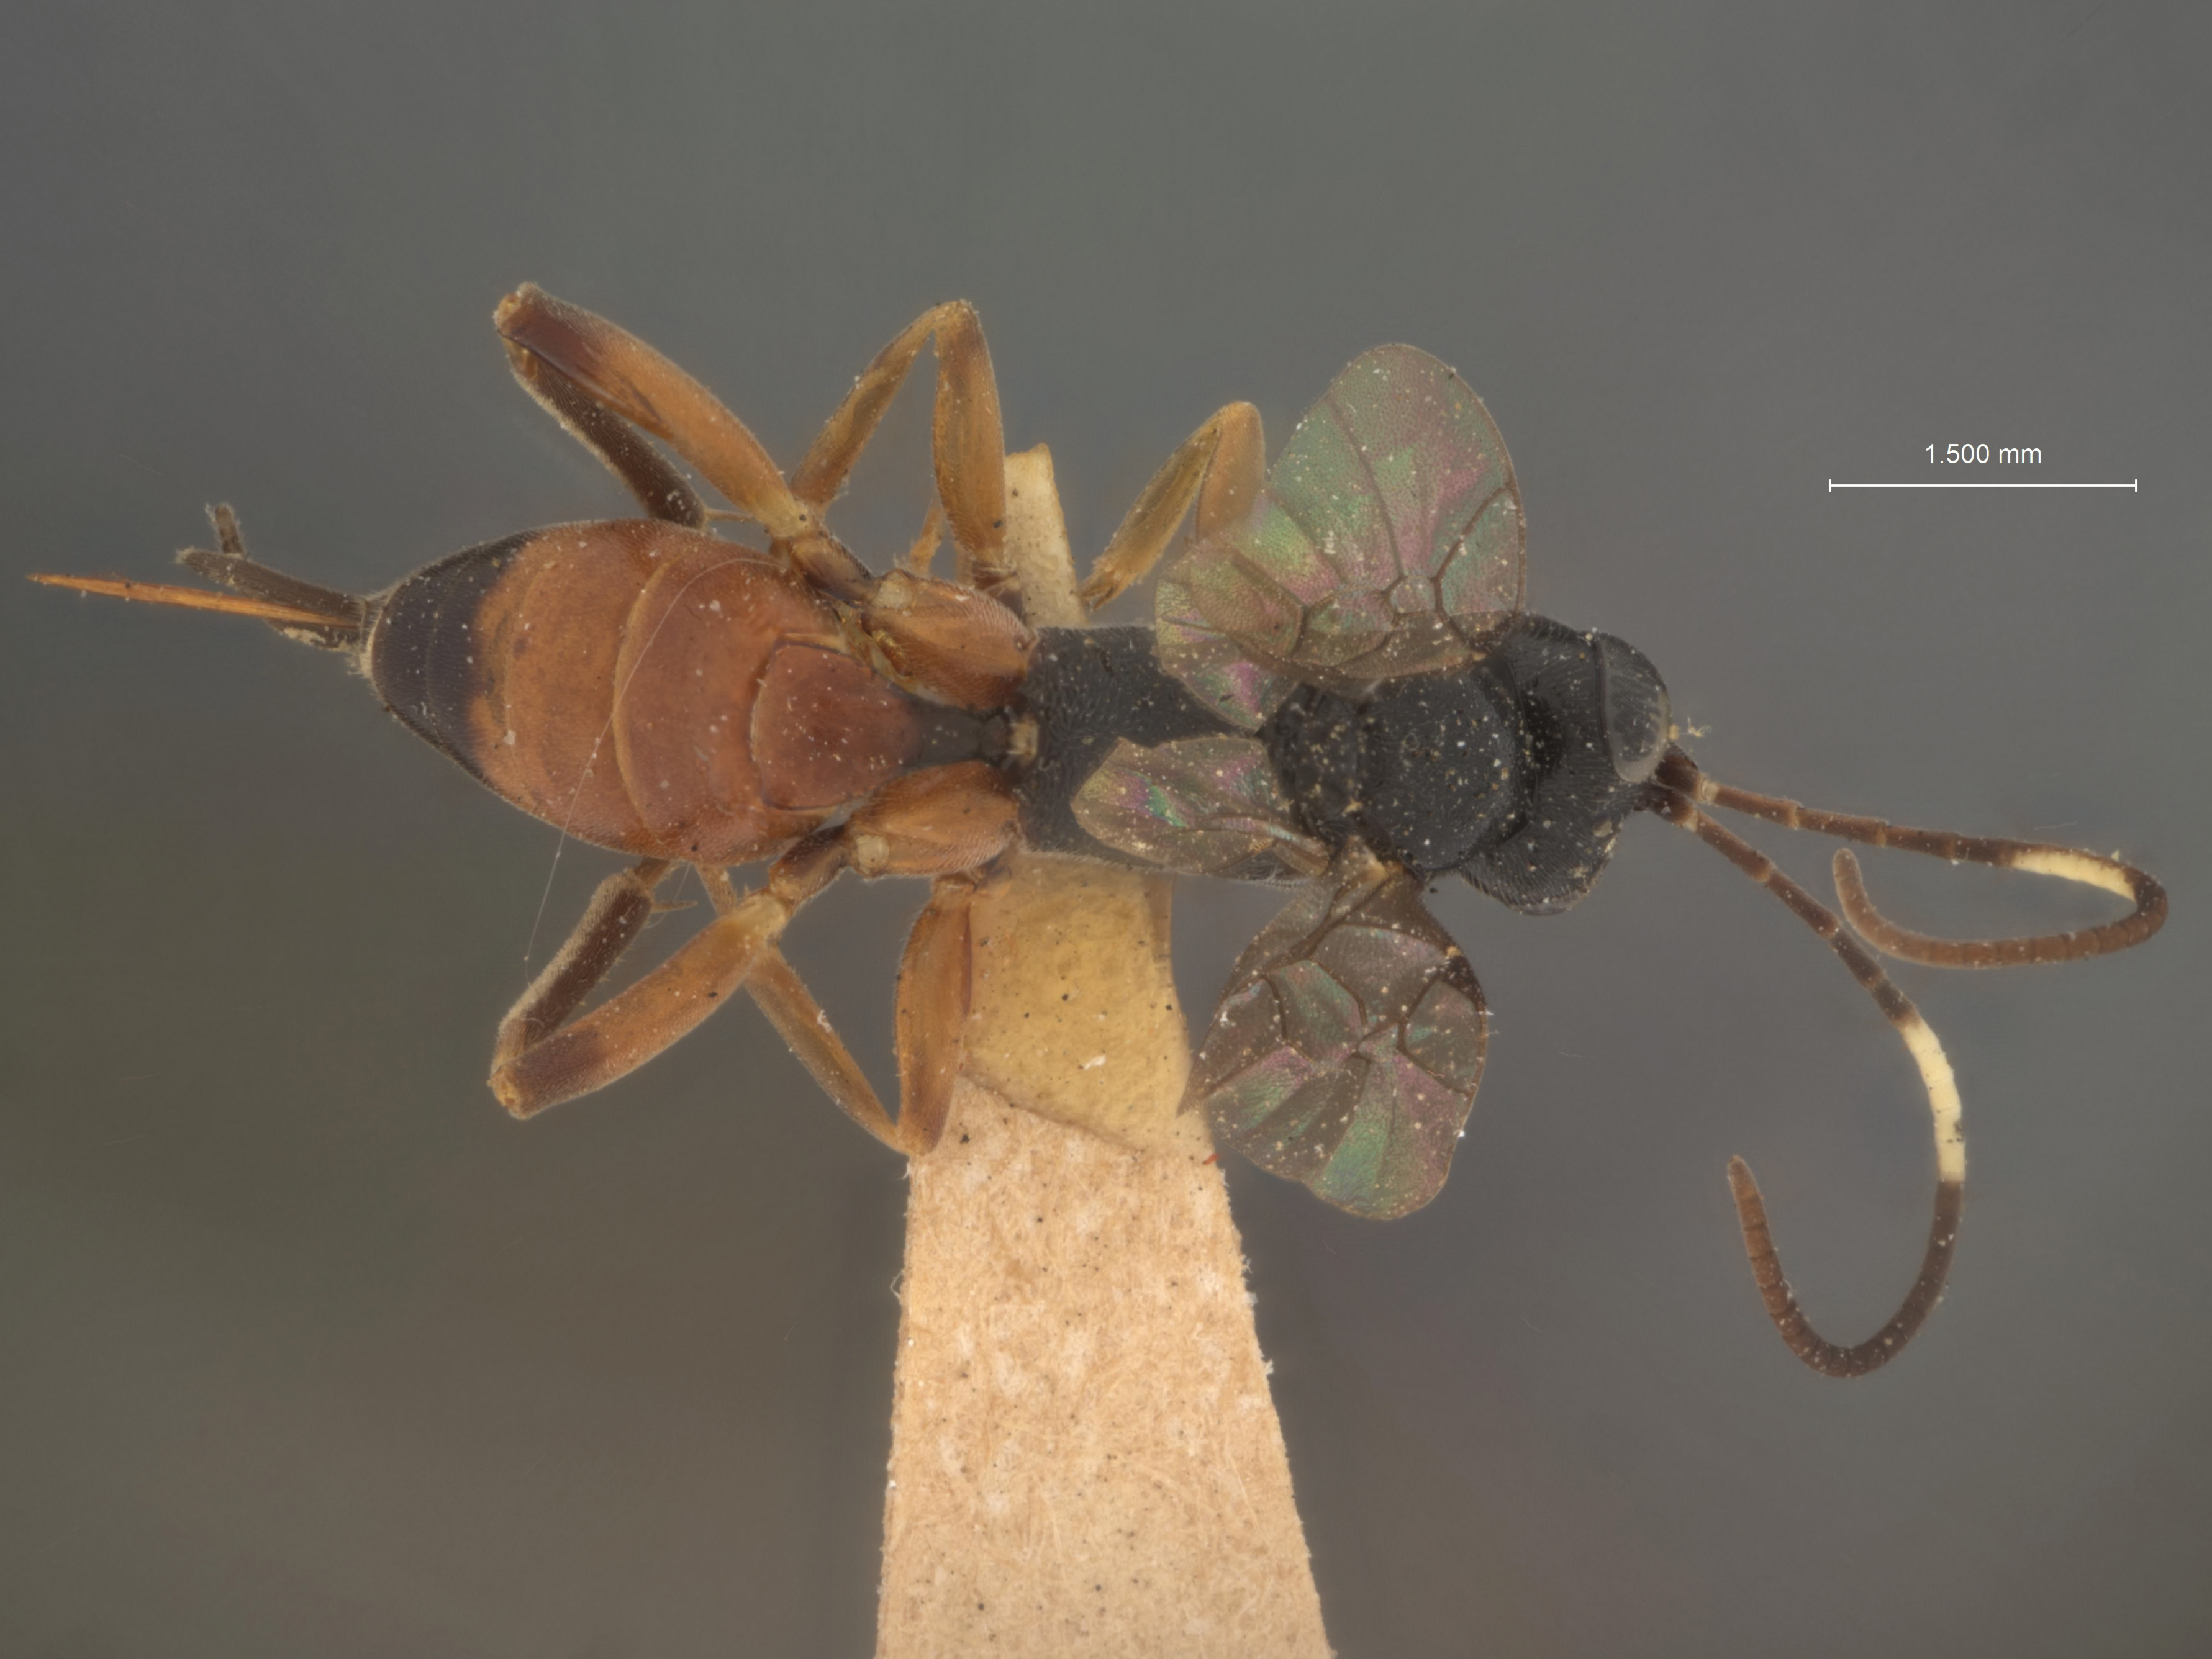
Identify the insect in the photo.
Spilocryptus cimbicivorus
